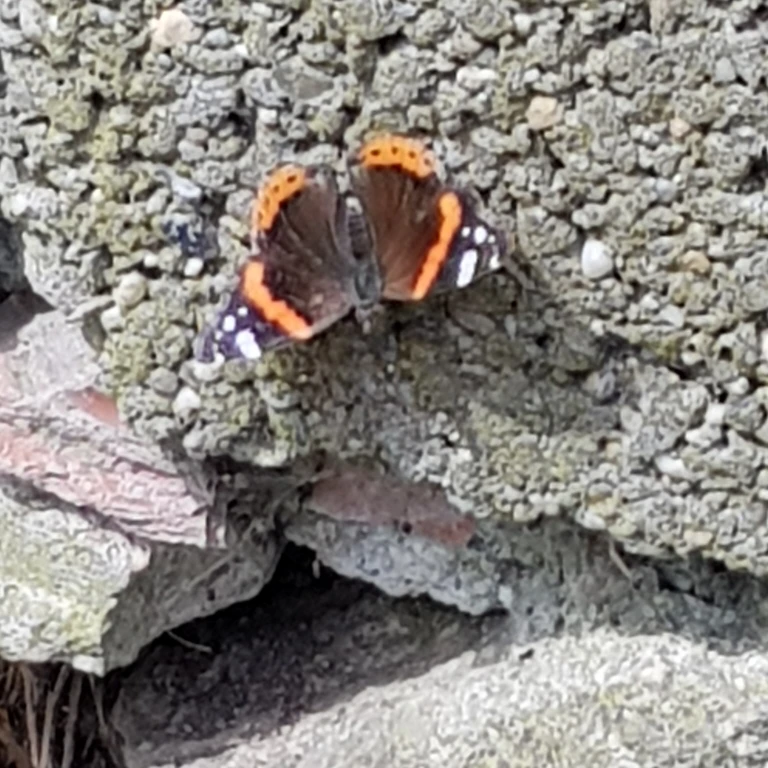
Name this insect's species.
Vanessa atalanta
